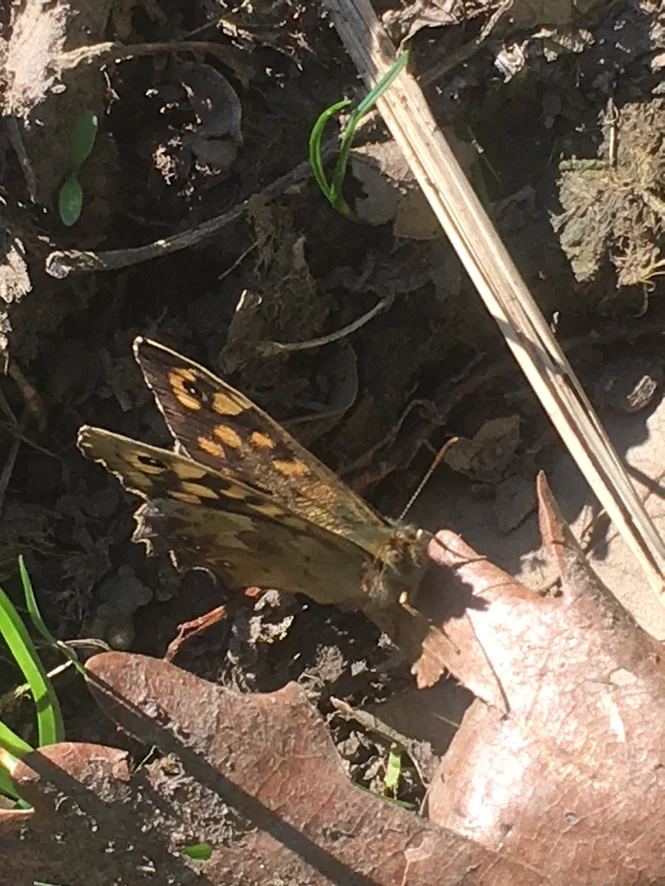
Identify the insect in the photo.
Pararge aegeria
